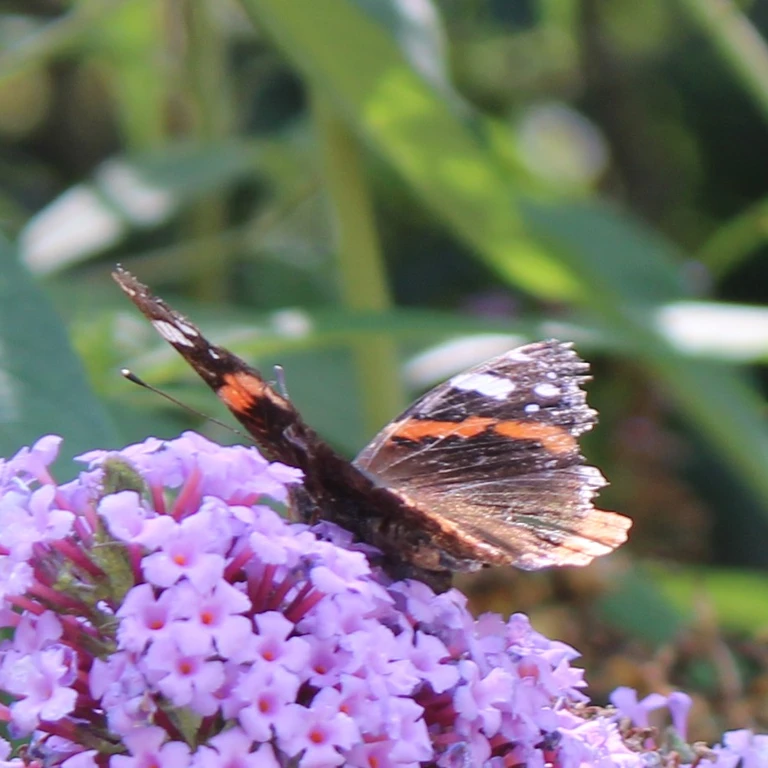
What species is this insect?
Vanessa atalanta
